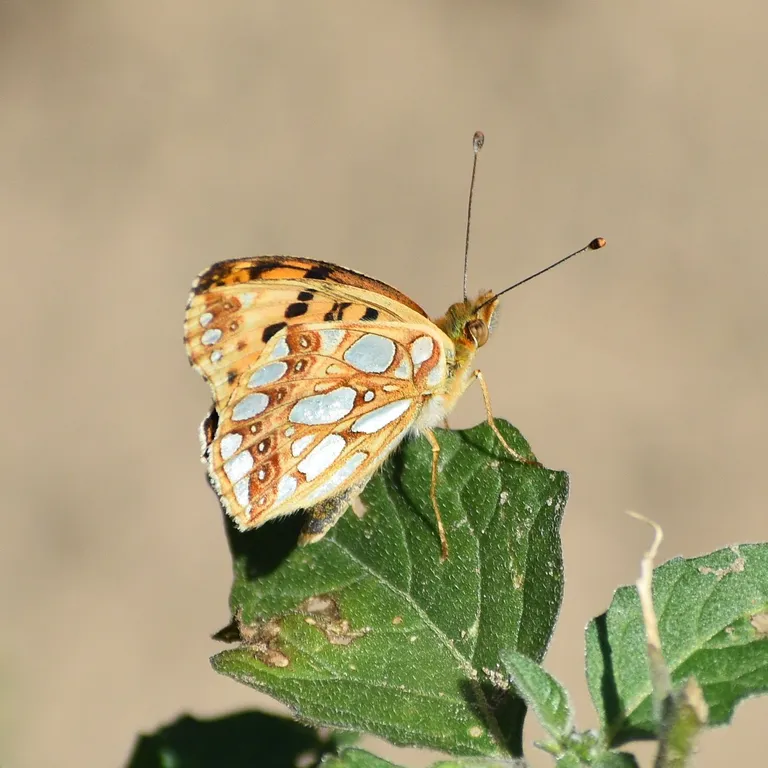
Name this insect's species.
Issoria lathonia
